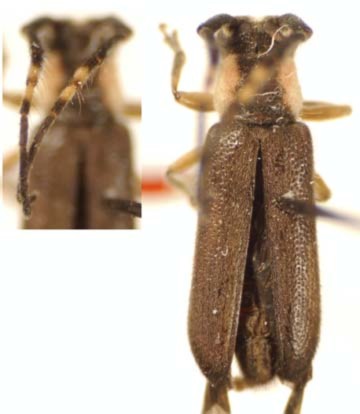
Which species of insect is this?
Okamira pulchra
